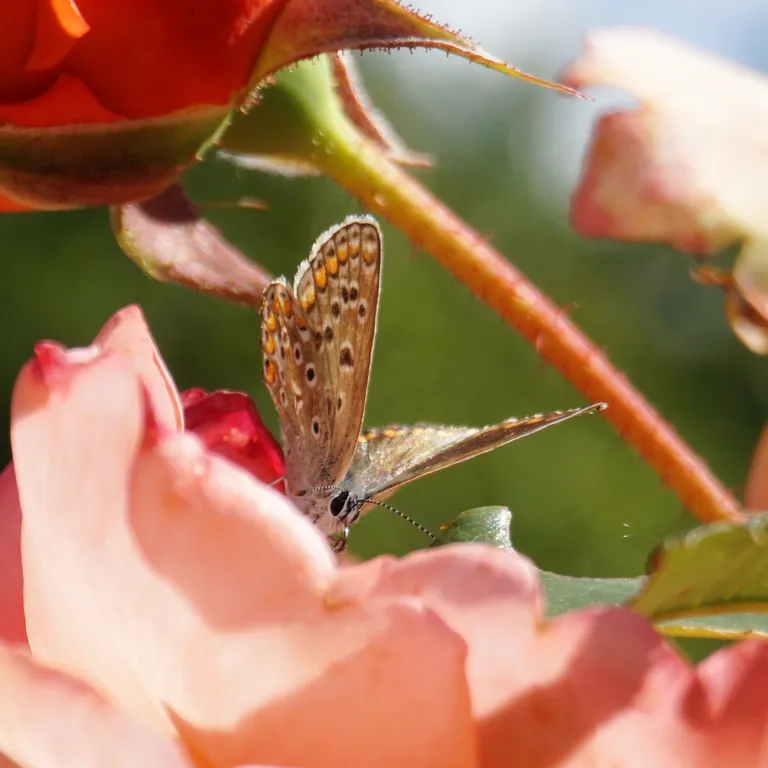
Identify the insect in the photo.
Polyommatus icarus
